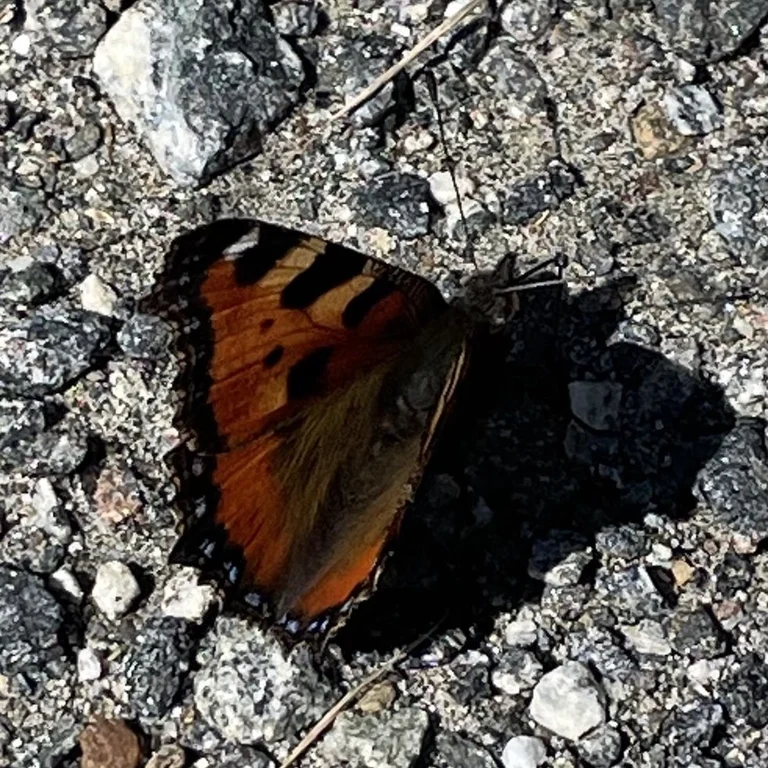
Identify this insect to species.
Aglais urticae
